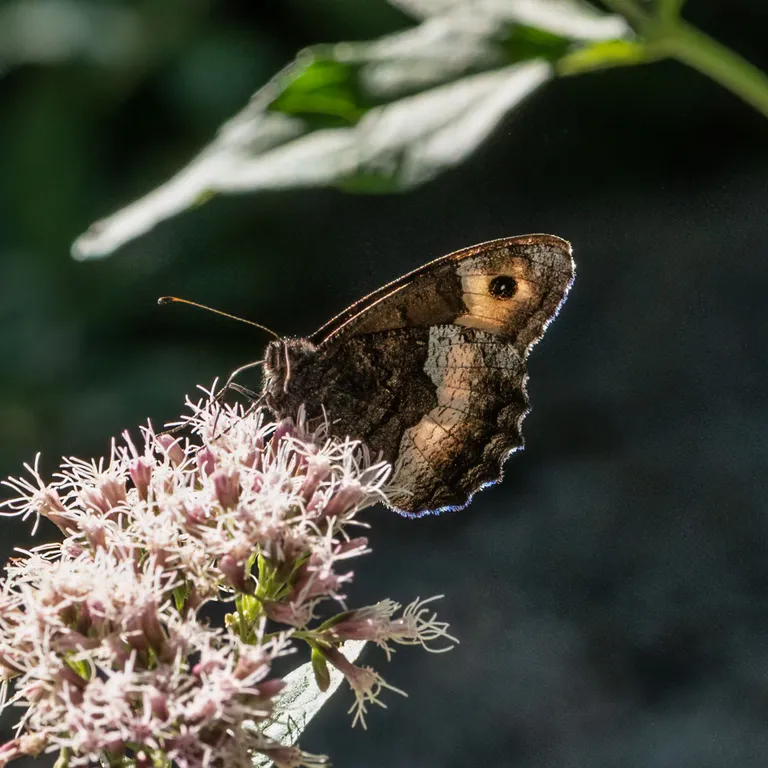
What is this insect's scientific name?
Hipparchia alcyone
